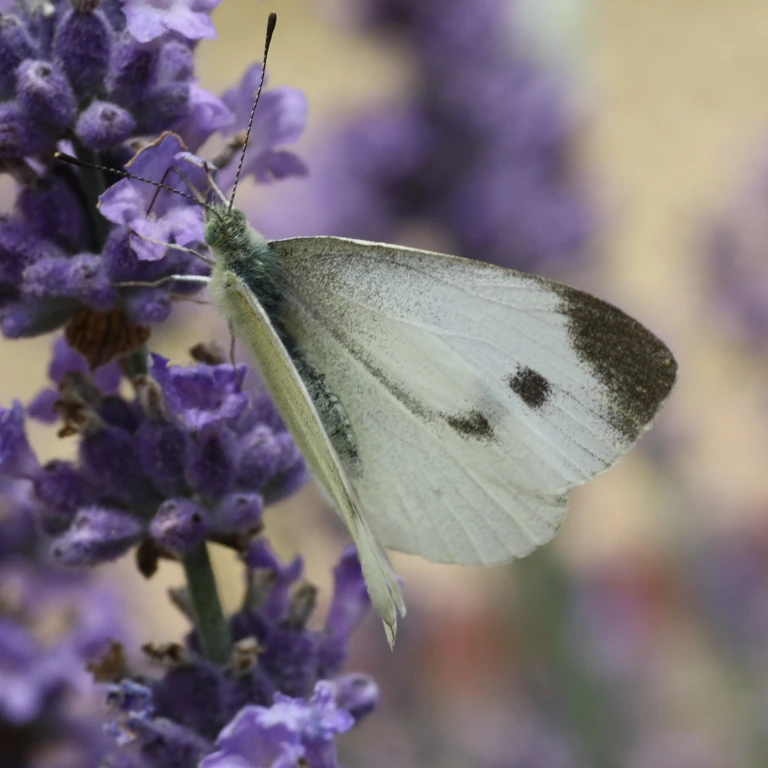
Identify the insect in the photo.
Pieris mannii
